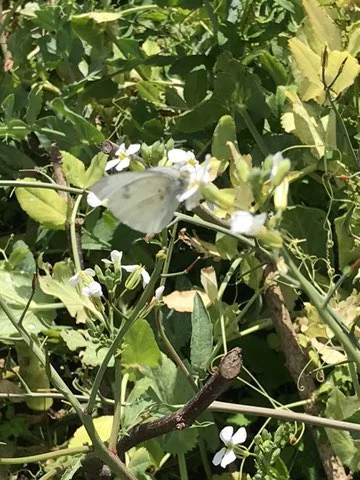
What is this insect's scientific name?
Pieris rapae
